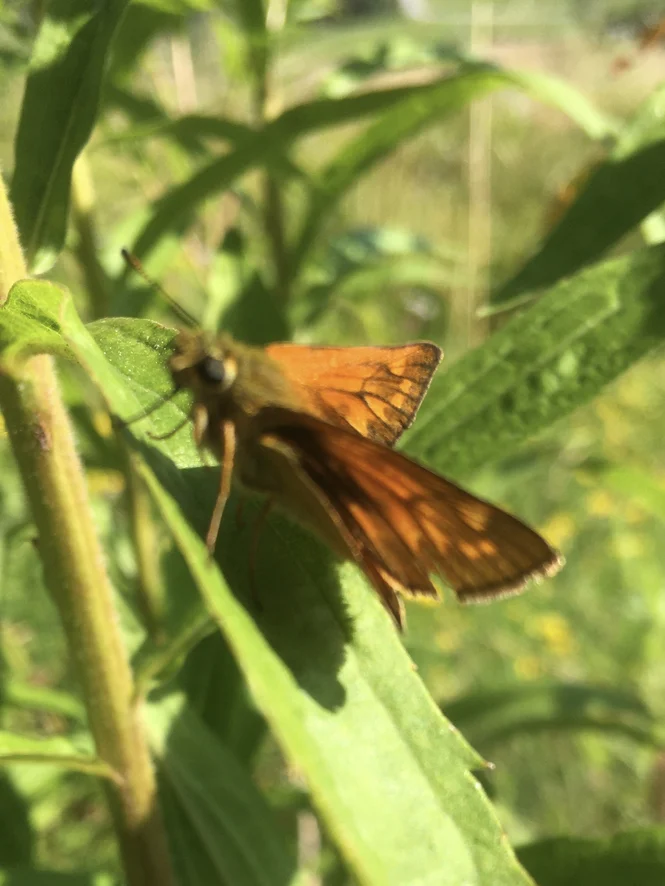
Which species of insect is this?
Ochlodes sylvanus (also Ochlodes venata)
